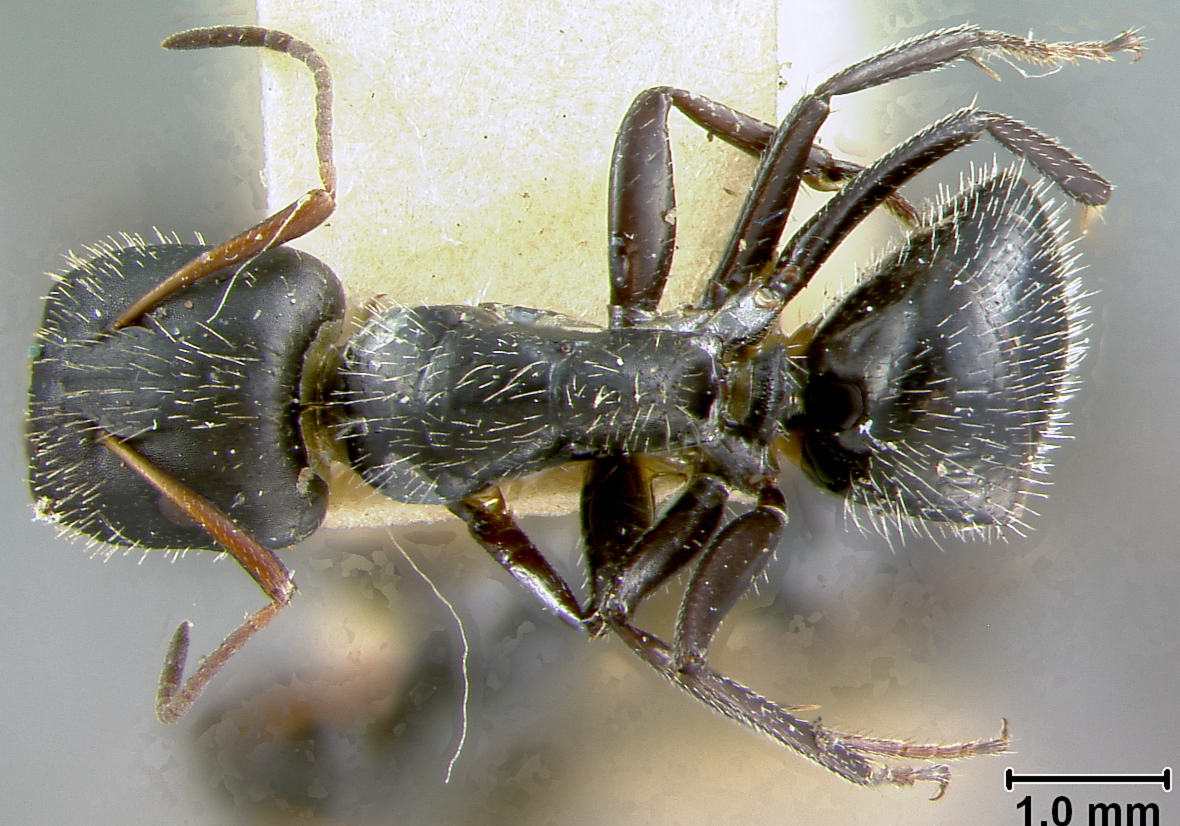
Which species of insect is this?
Camponotus andrei
